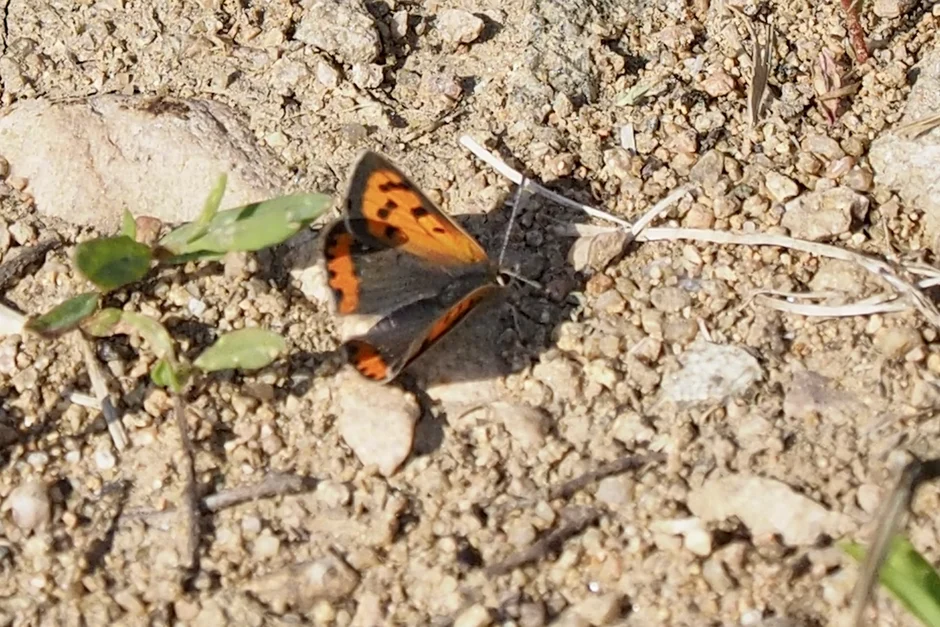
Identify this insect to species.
Lycaena phlaeas
